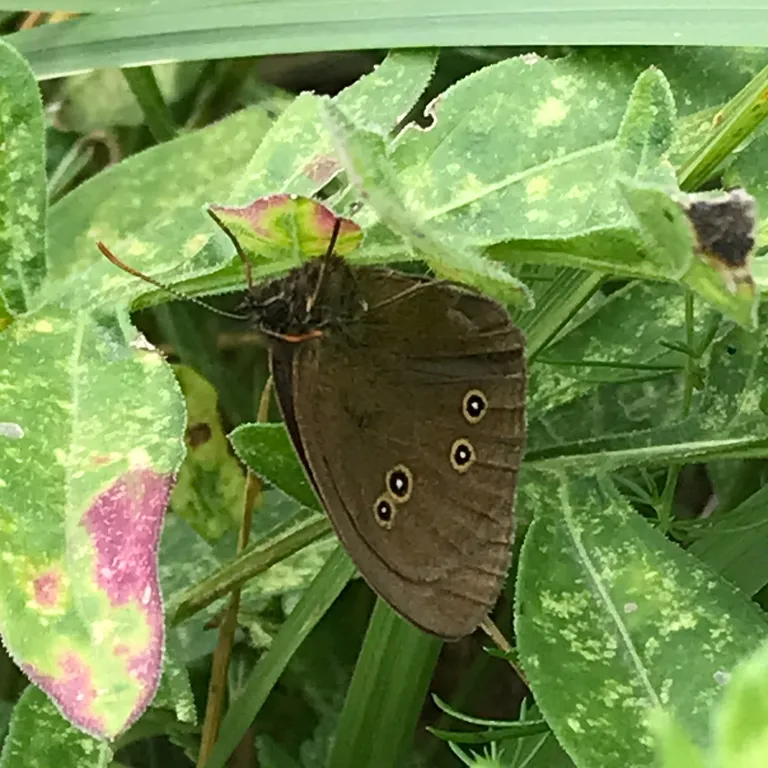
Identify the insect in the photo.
Aphantopus hyperantus
